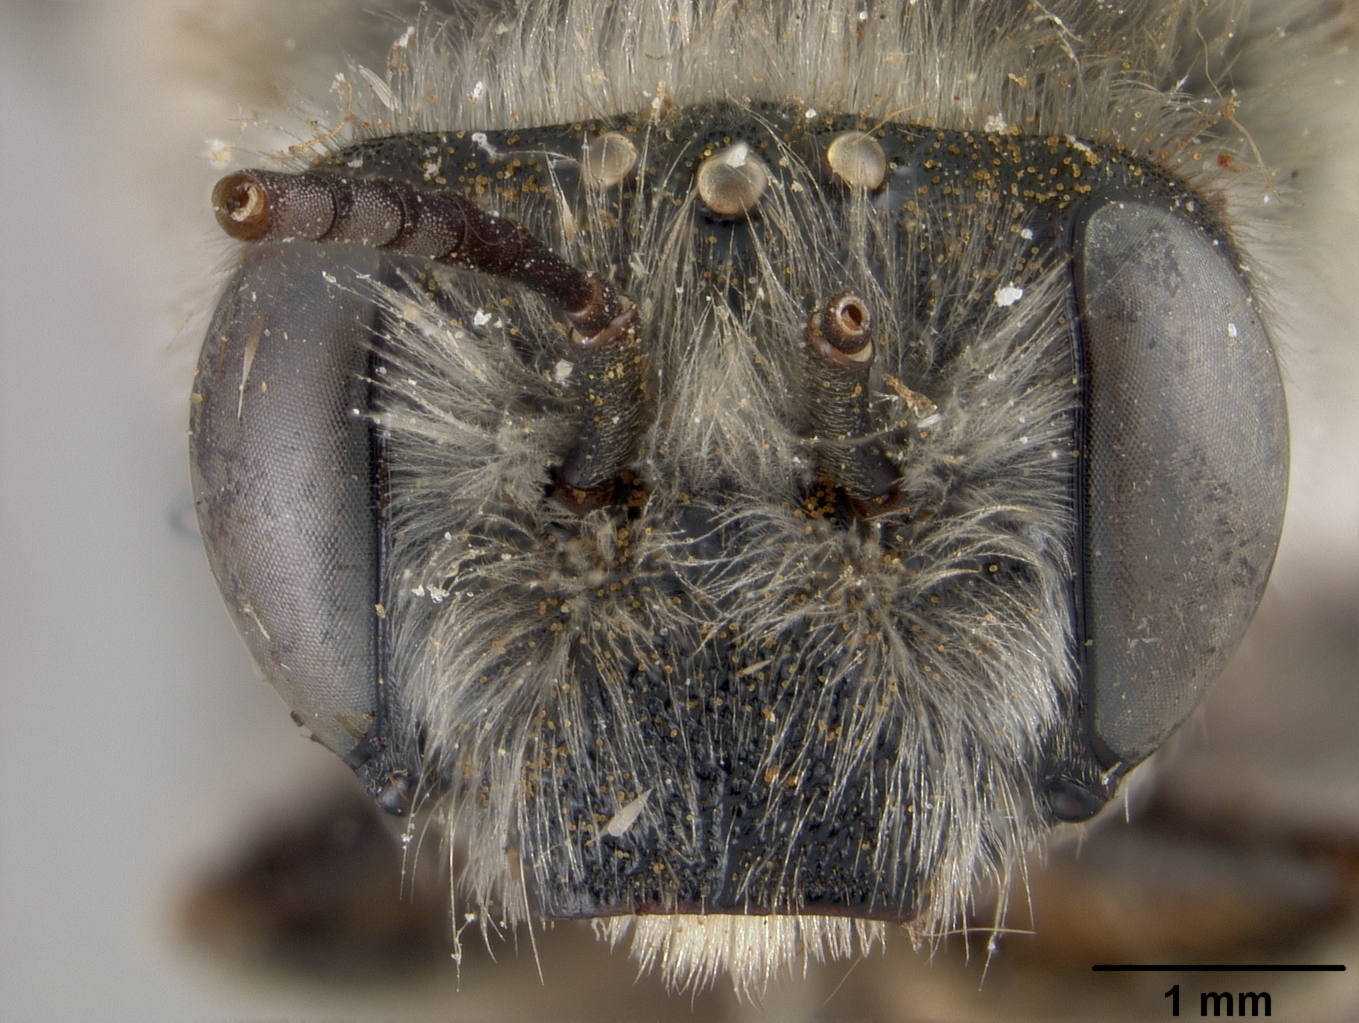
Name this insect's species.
Melissodes belfragei
